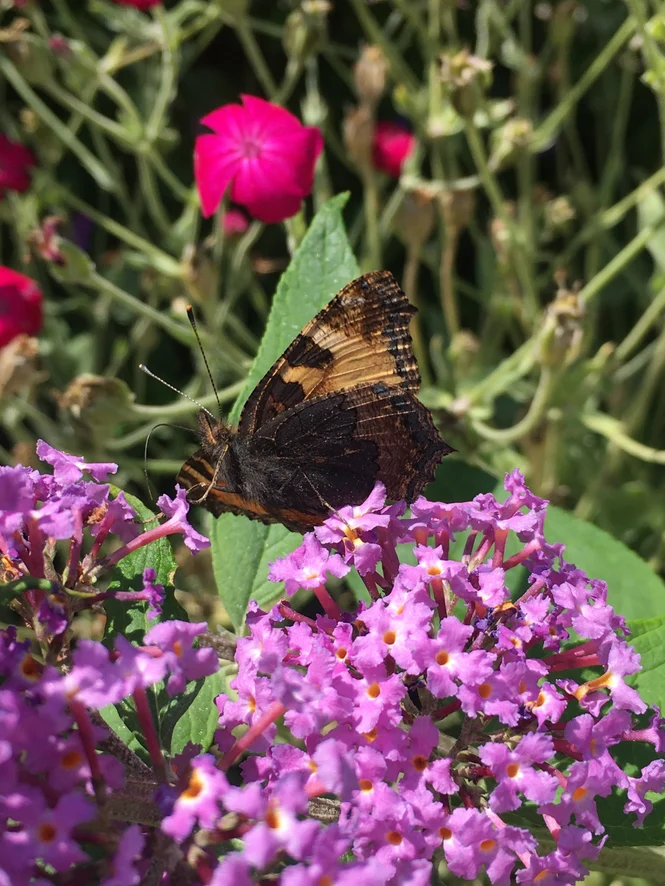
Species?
Aglais urticae
